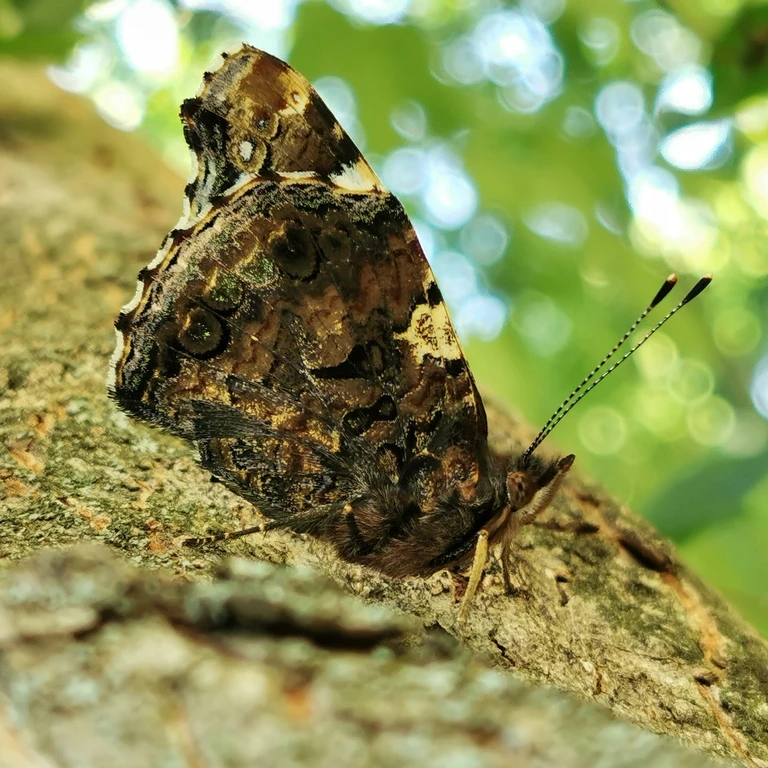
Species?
Vanessa atalanta
